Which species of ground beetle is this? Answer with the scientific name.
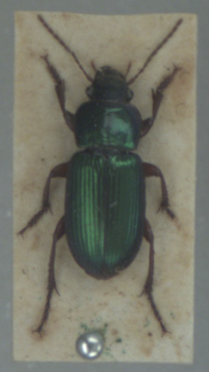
Harpalus affinis
